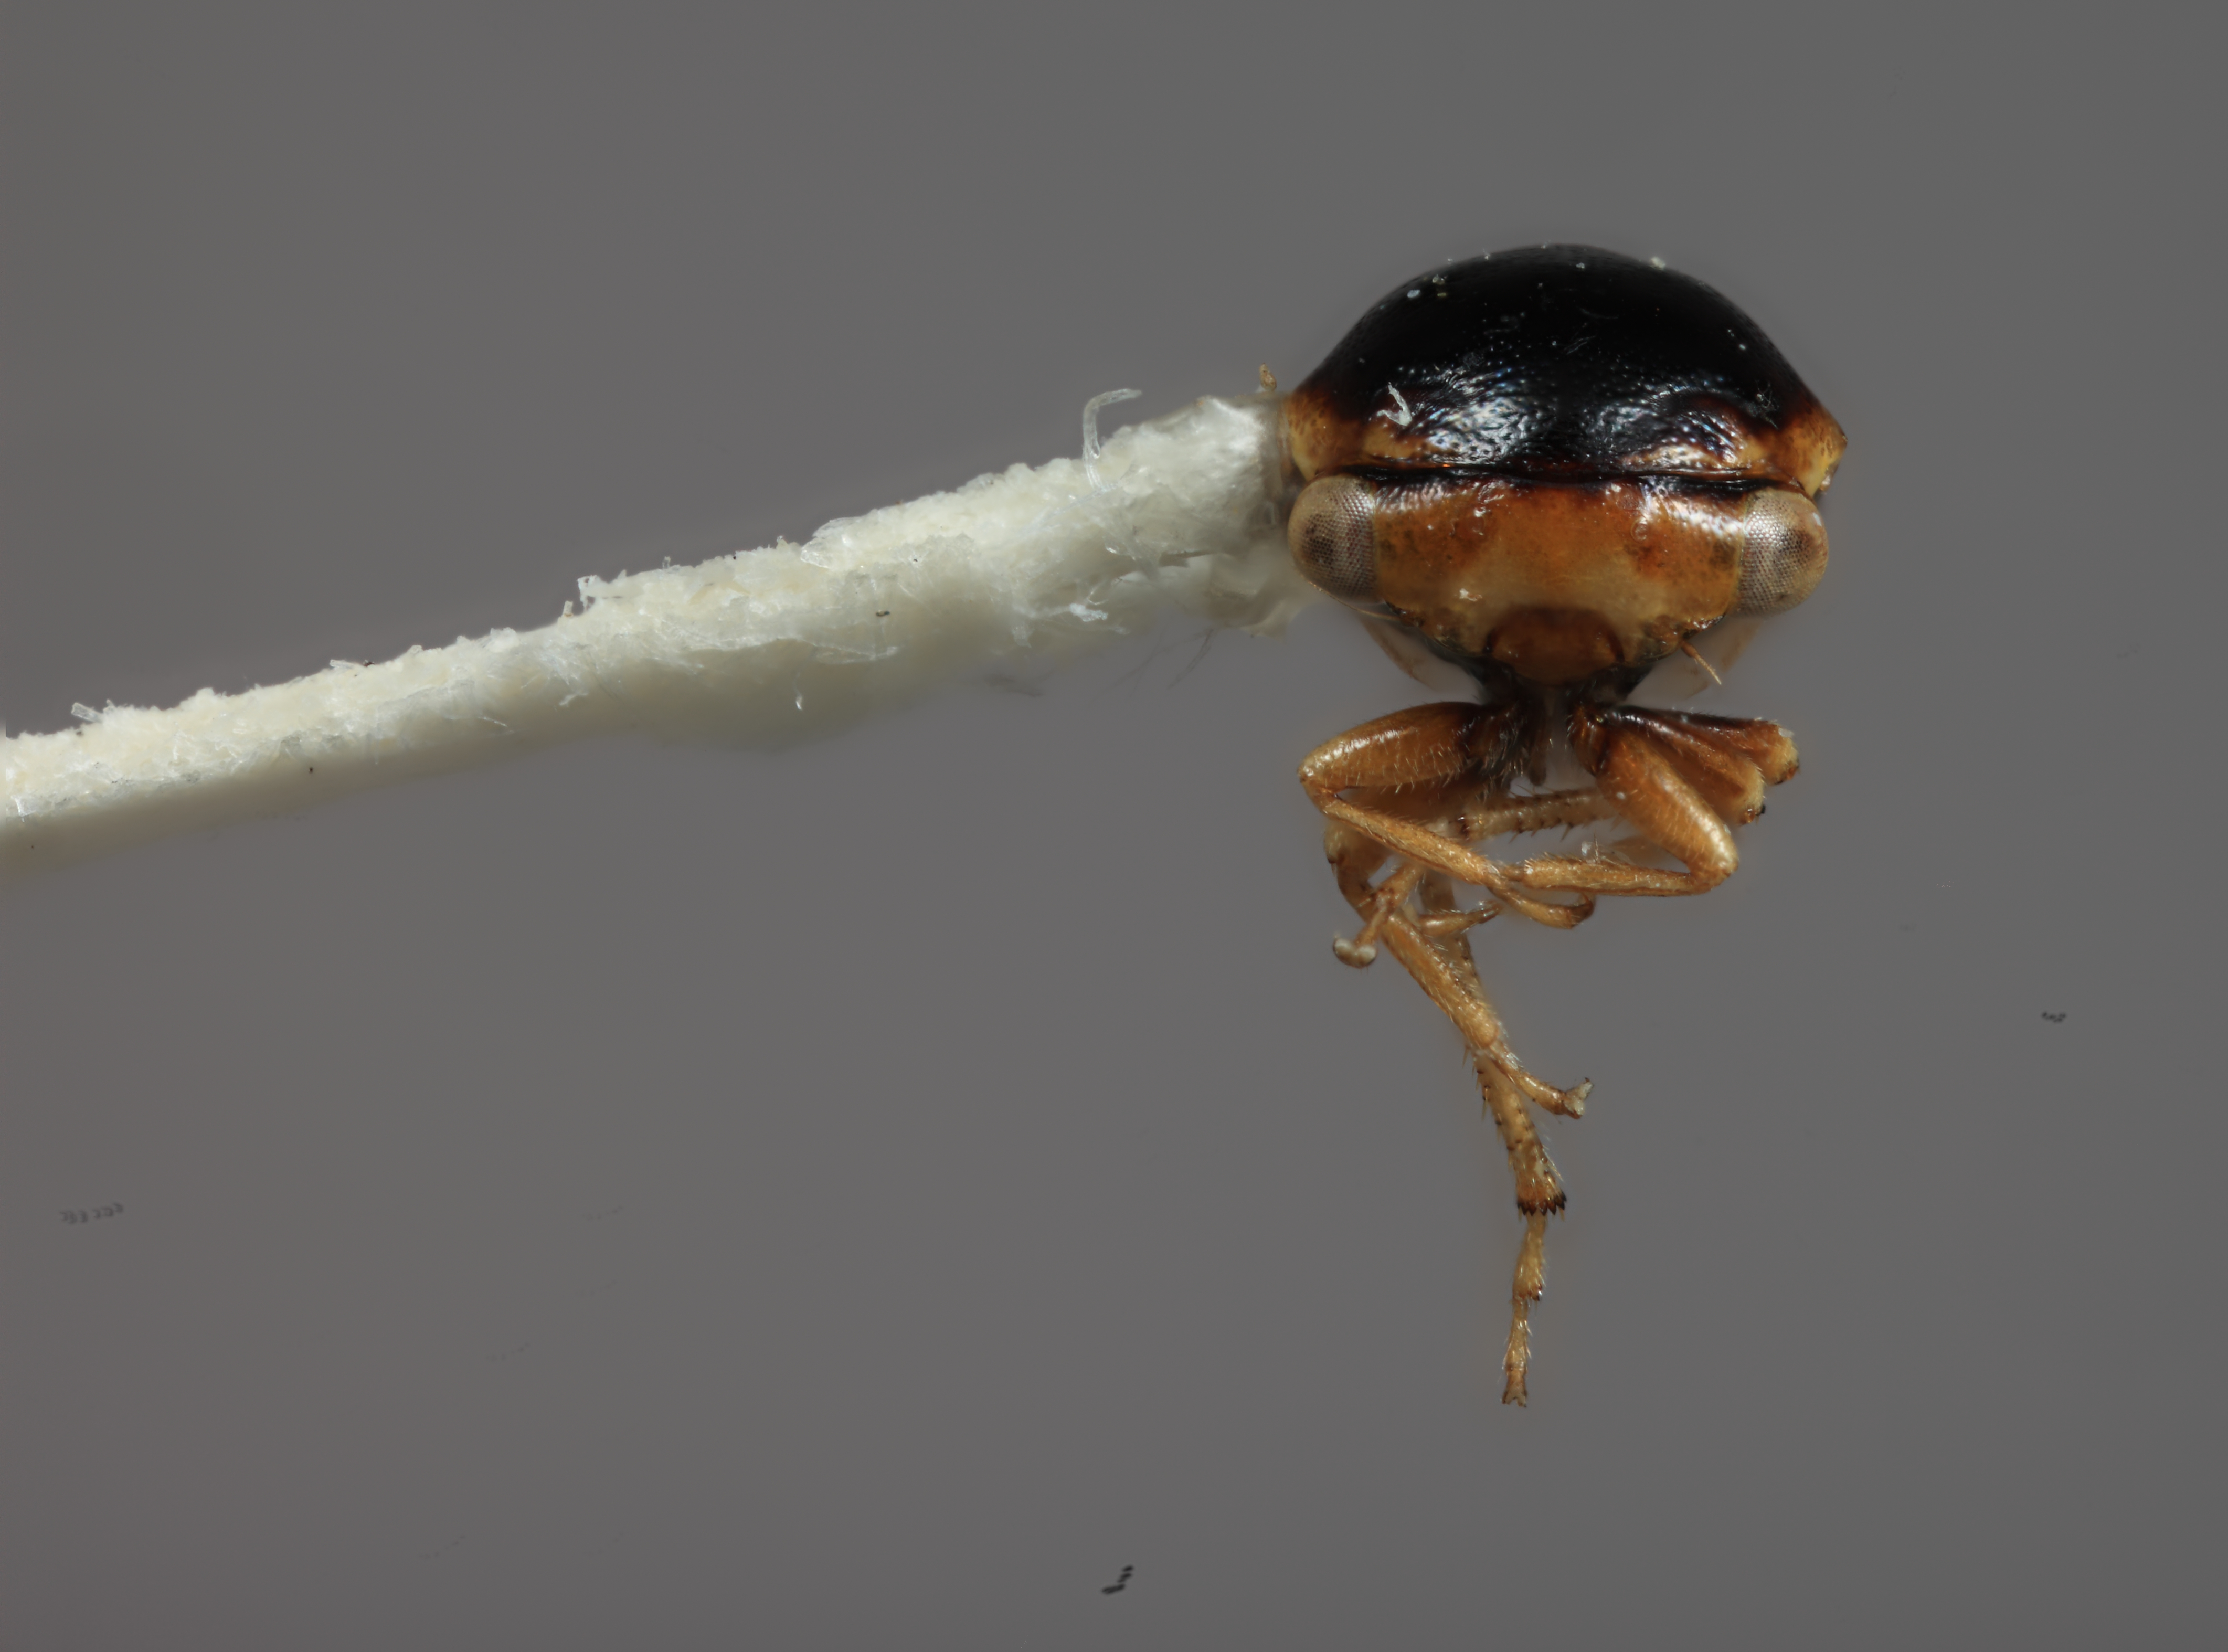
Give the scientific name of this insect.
Micrutalis godfreyi
